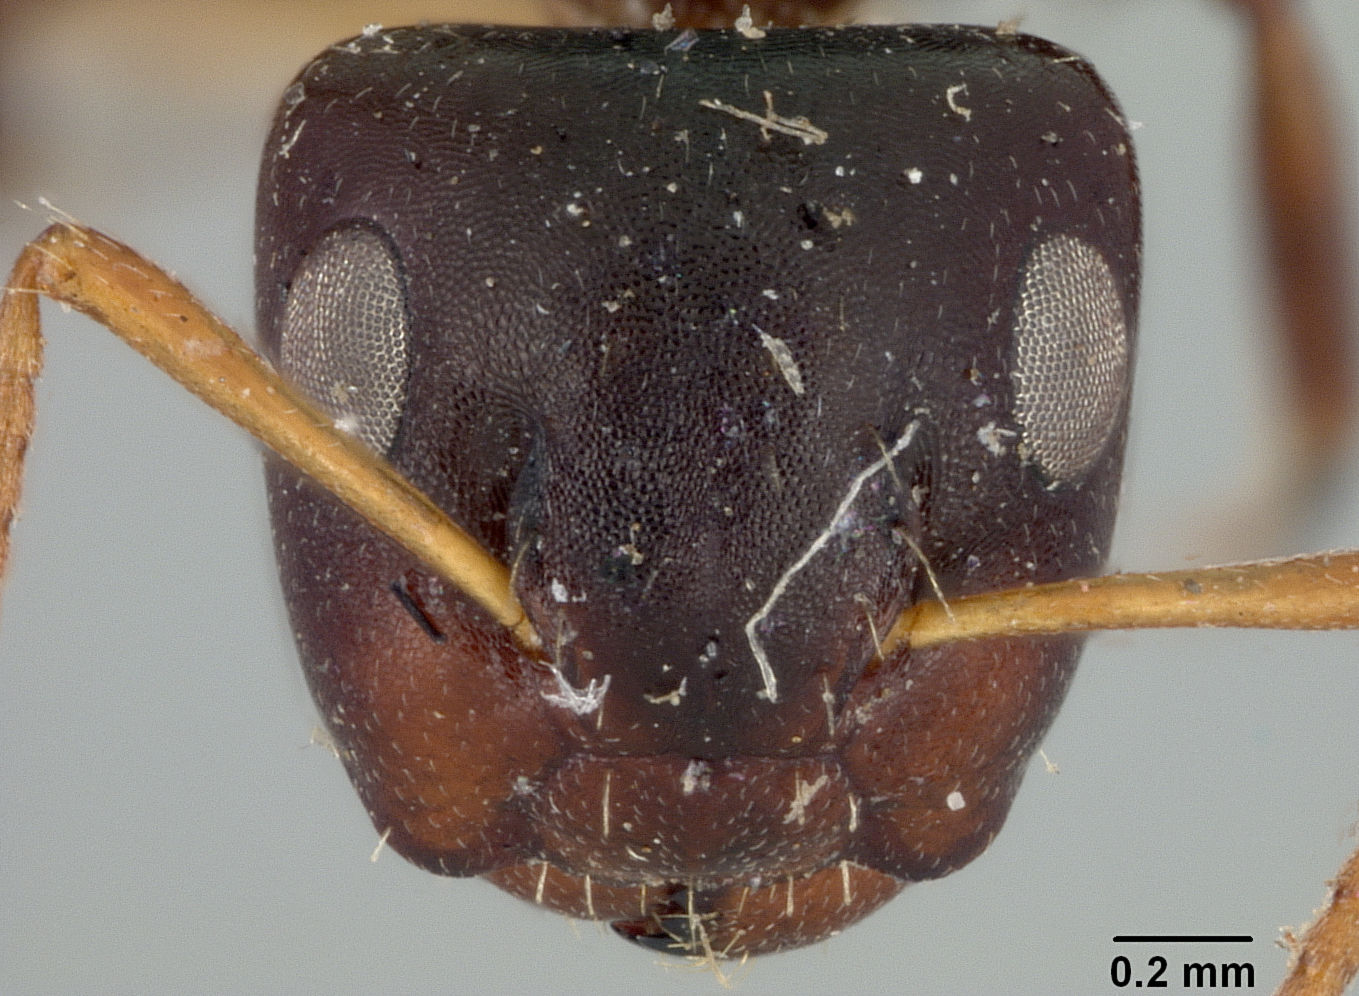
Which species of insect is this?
Camponotus dalmasi
